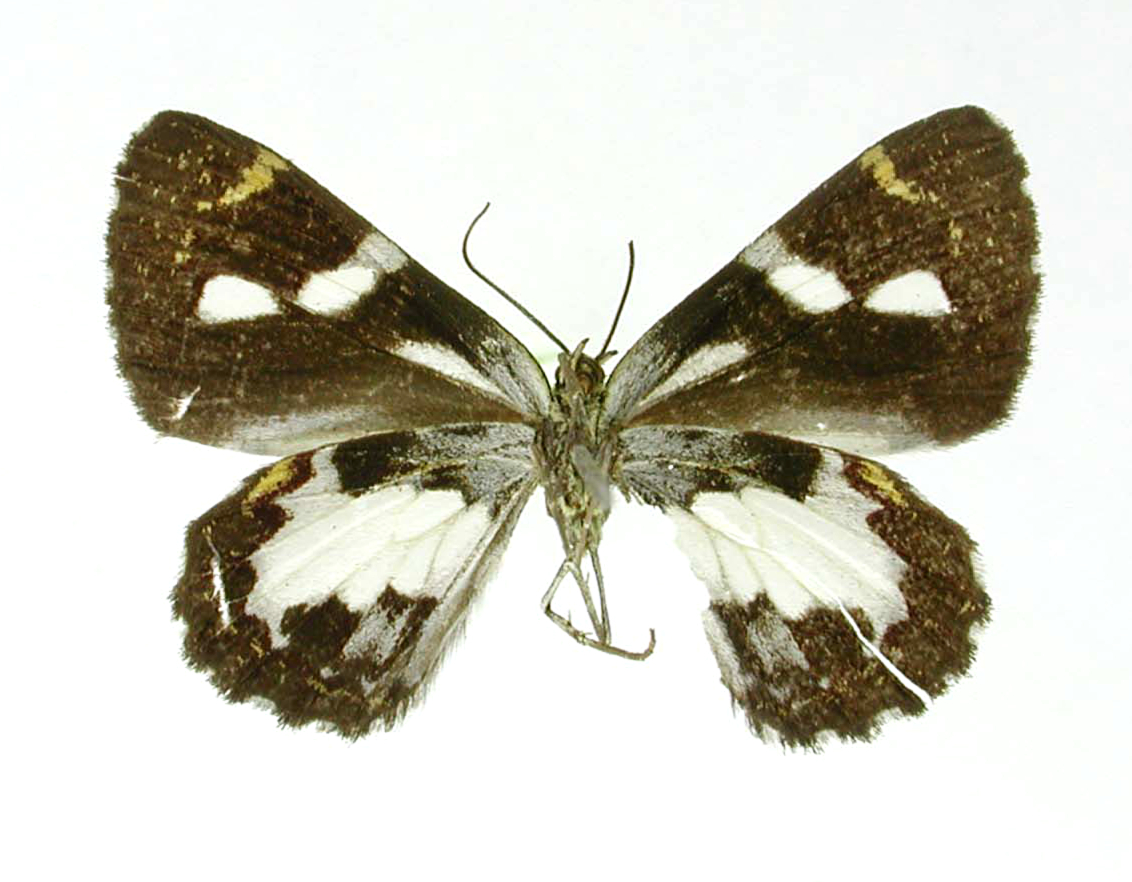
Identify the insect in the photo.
Heterusia dilectaria
